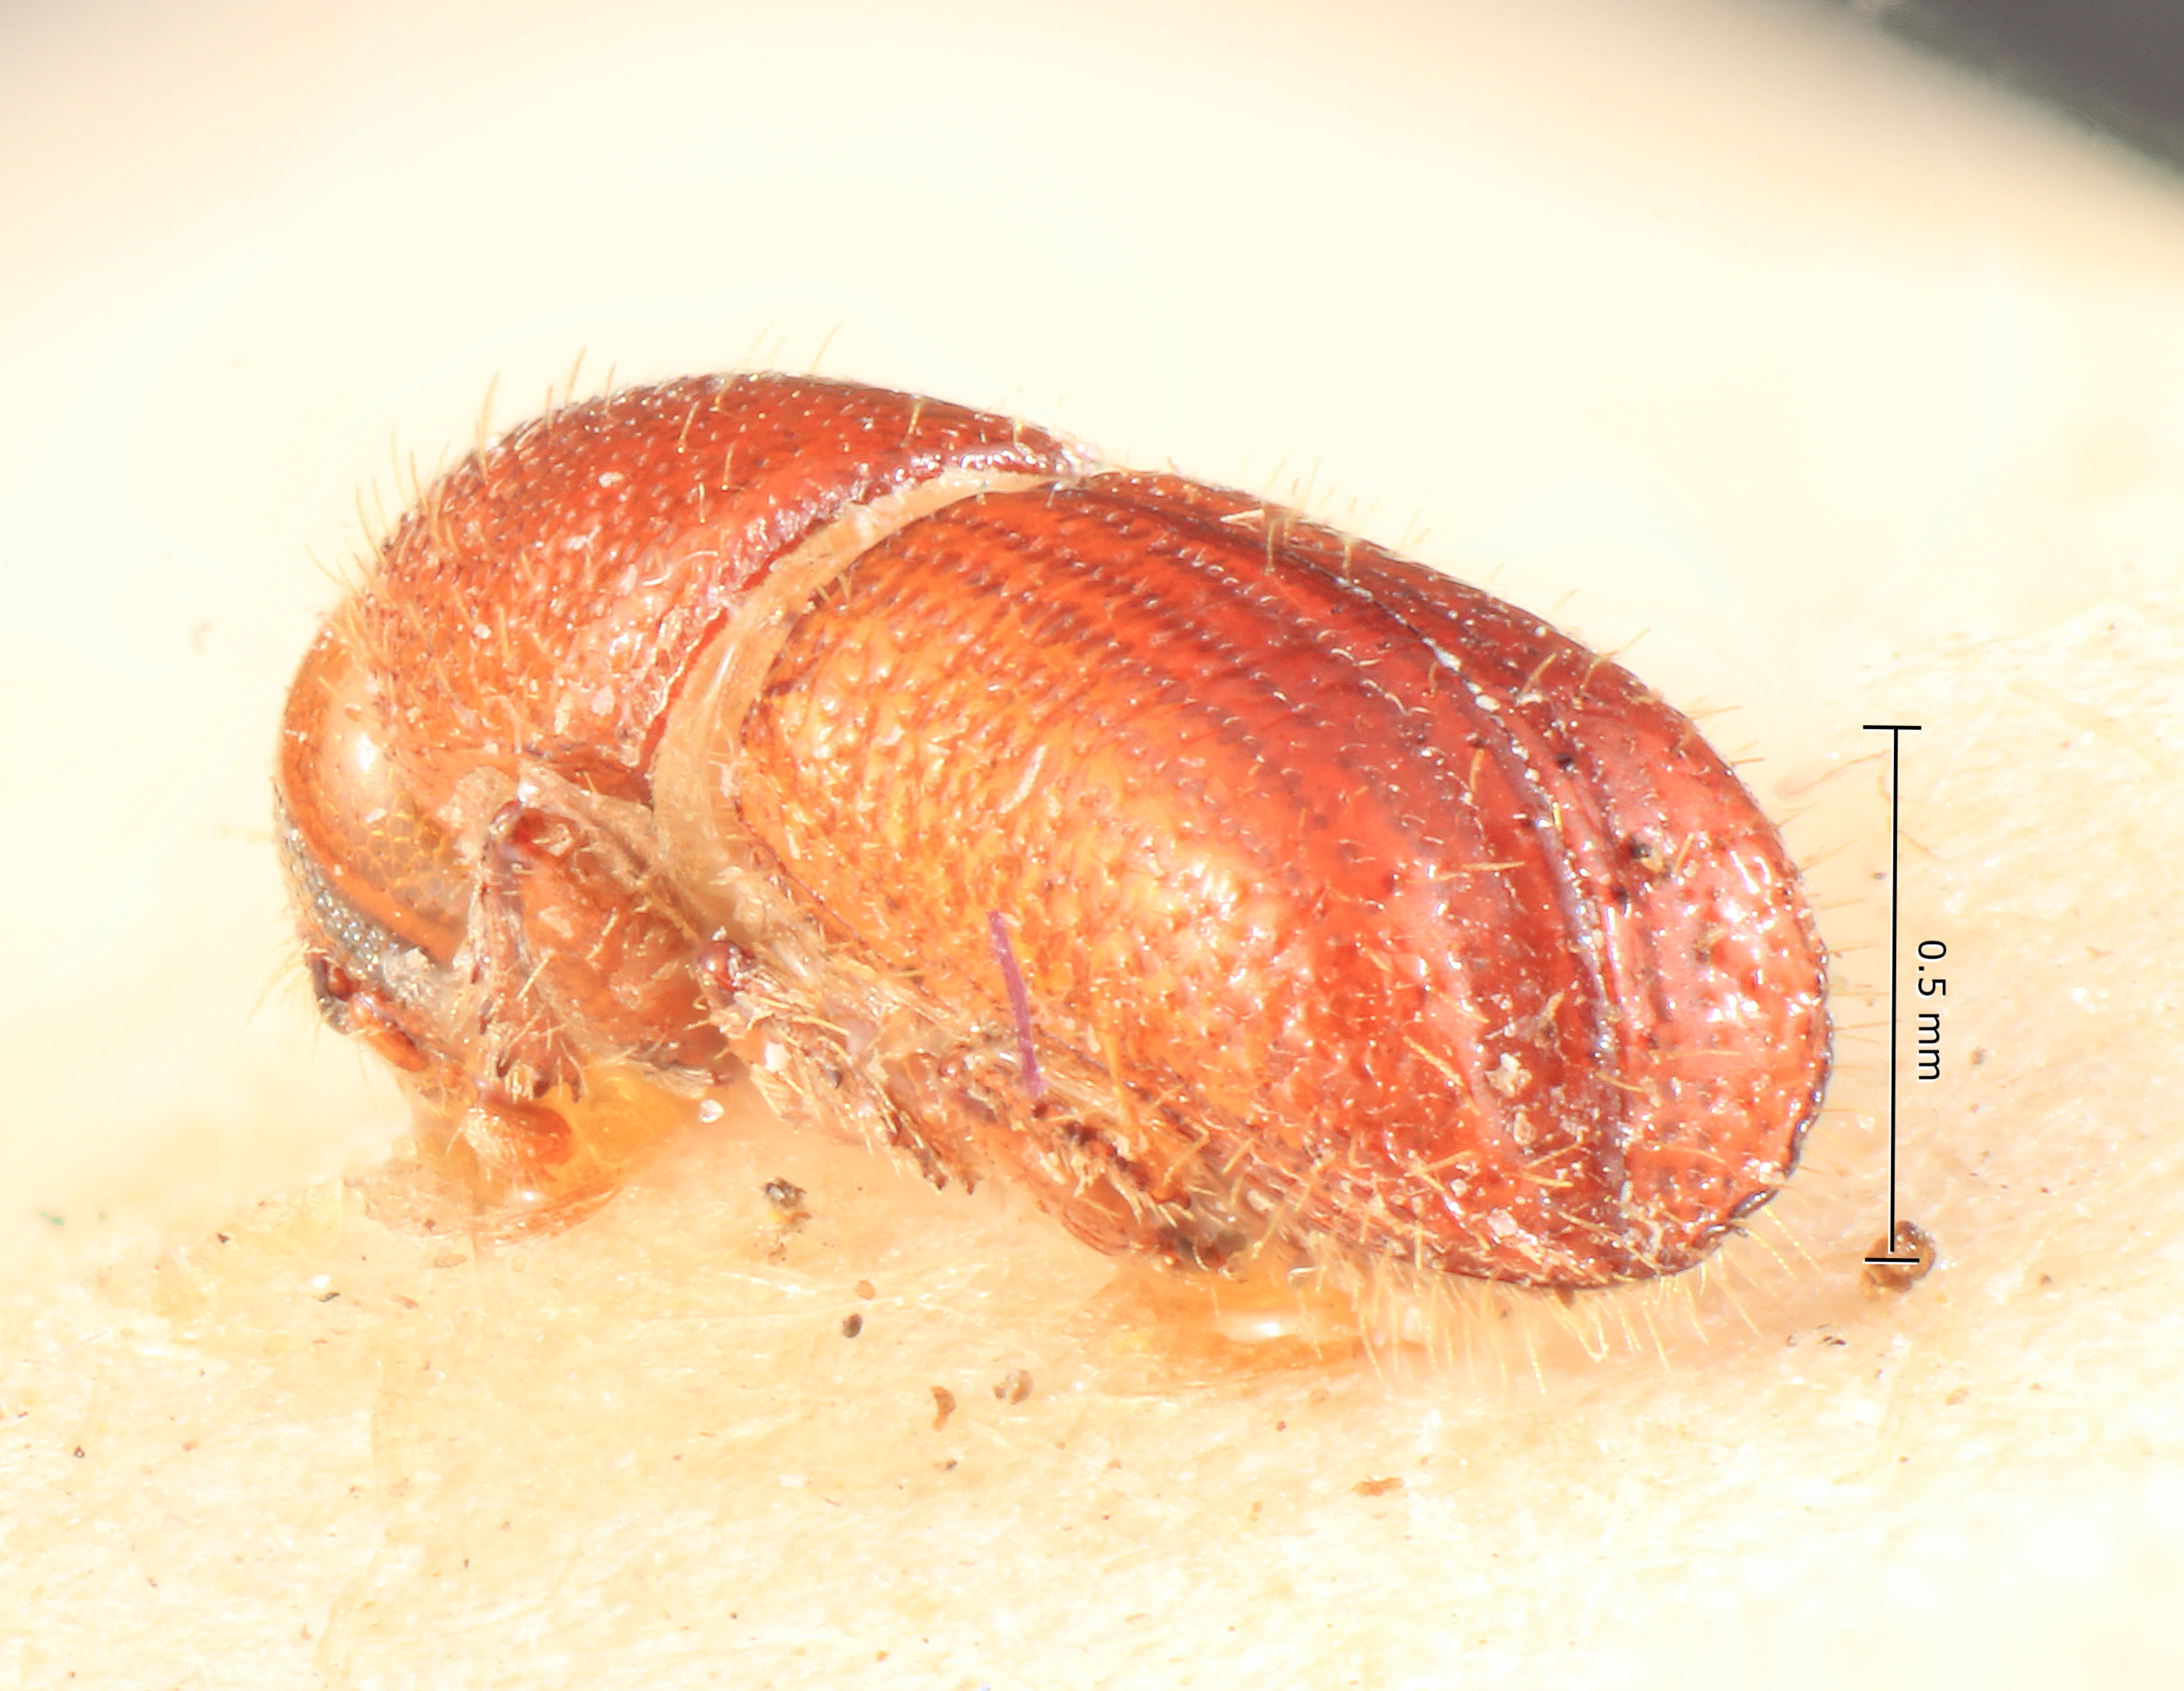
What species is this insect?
Dryocoetes dubius
